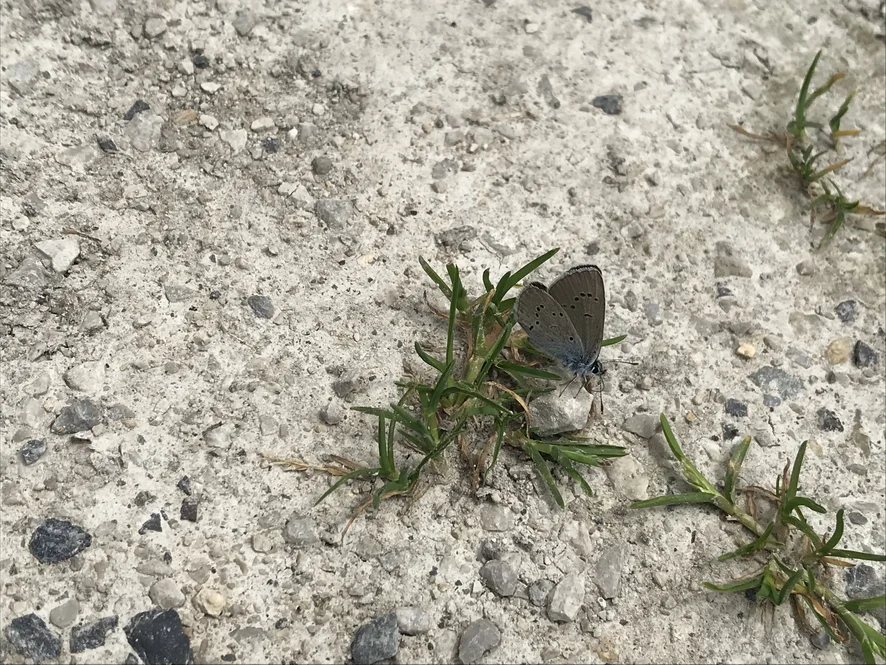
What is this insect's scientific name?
Cyaniris semiargus
